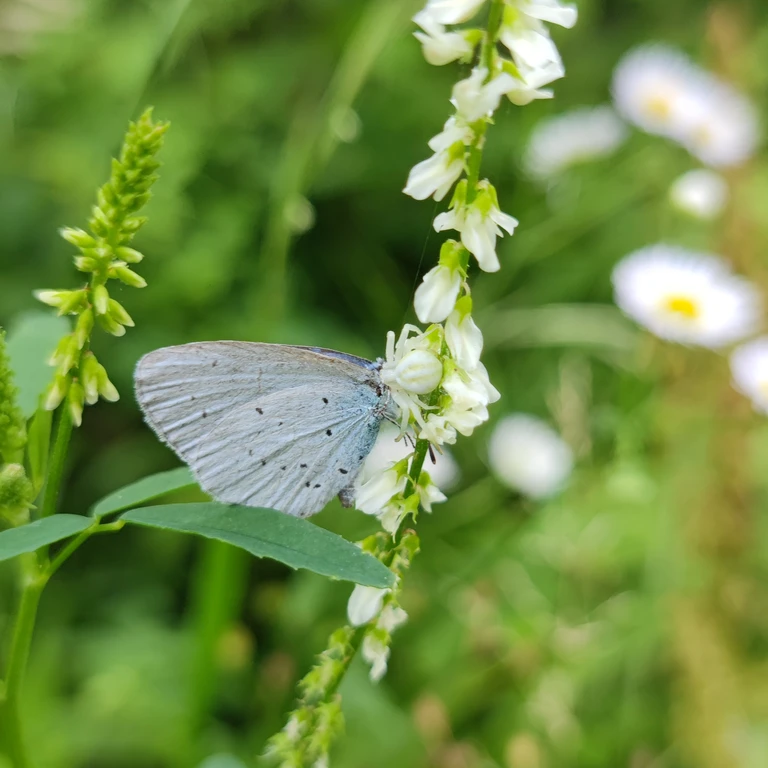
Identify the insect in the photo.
Celastrina argiolus
